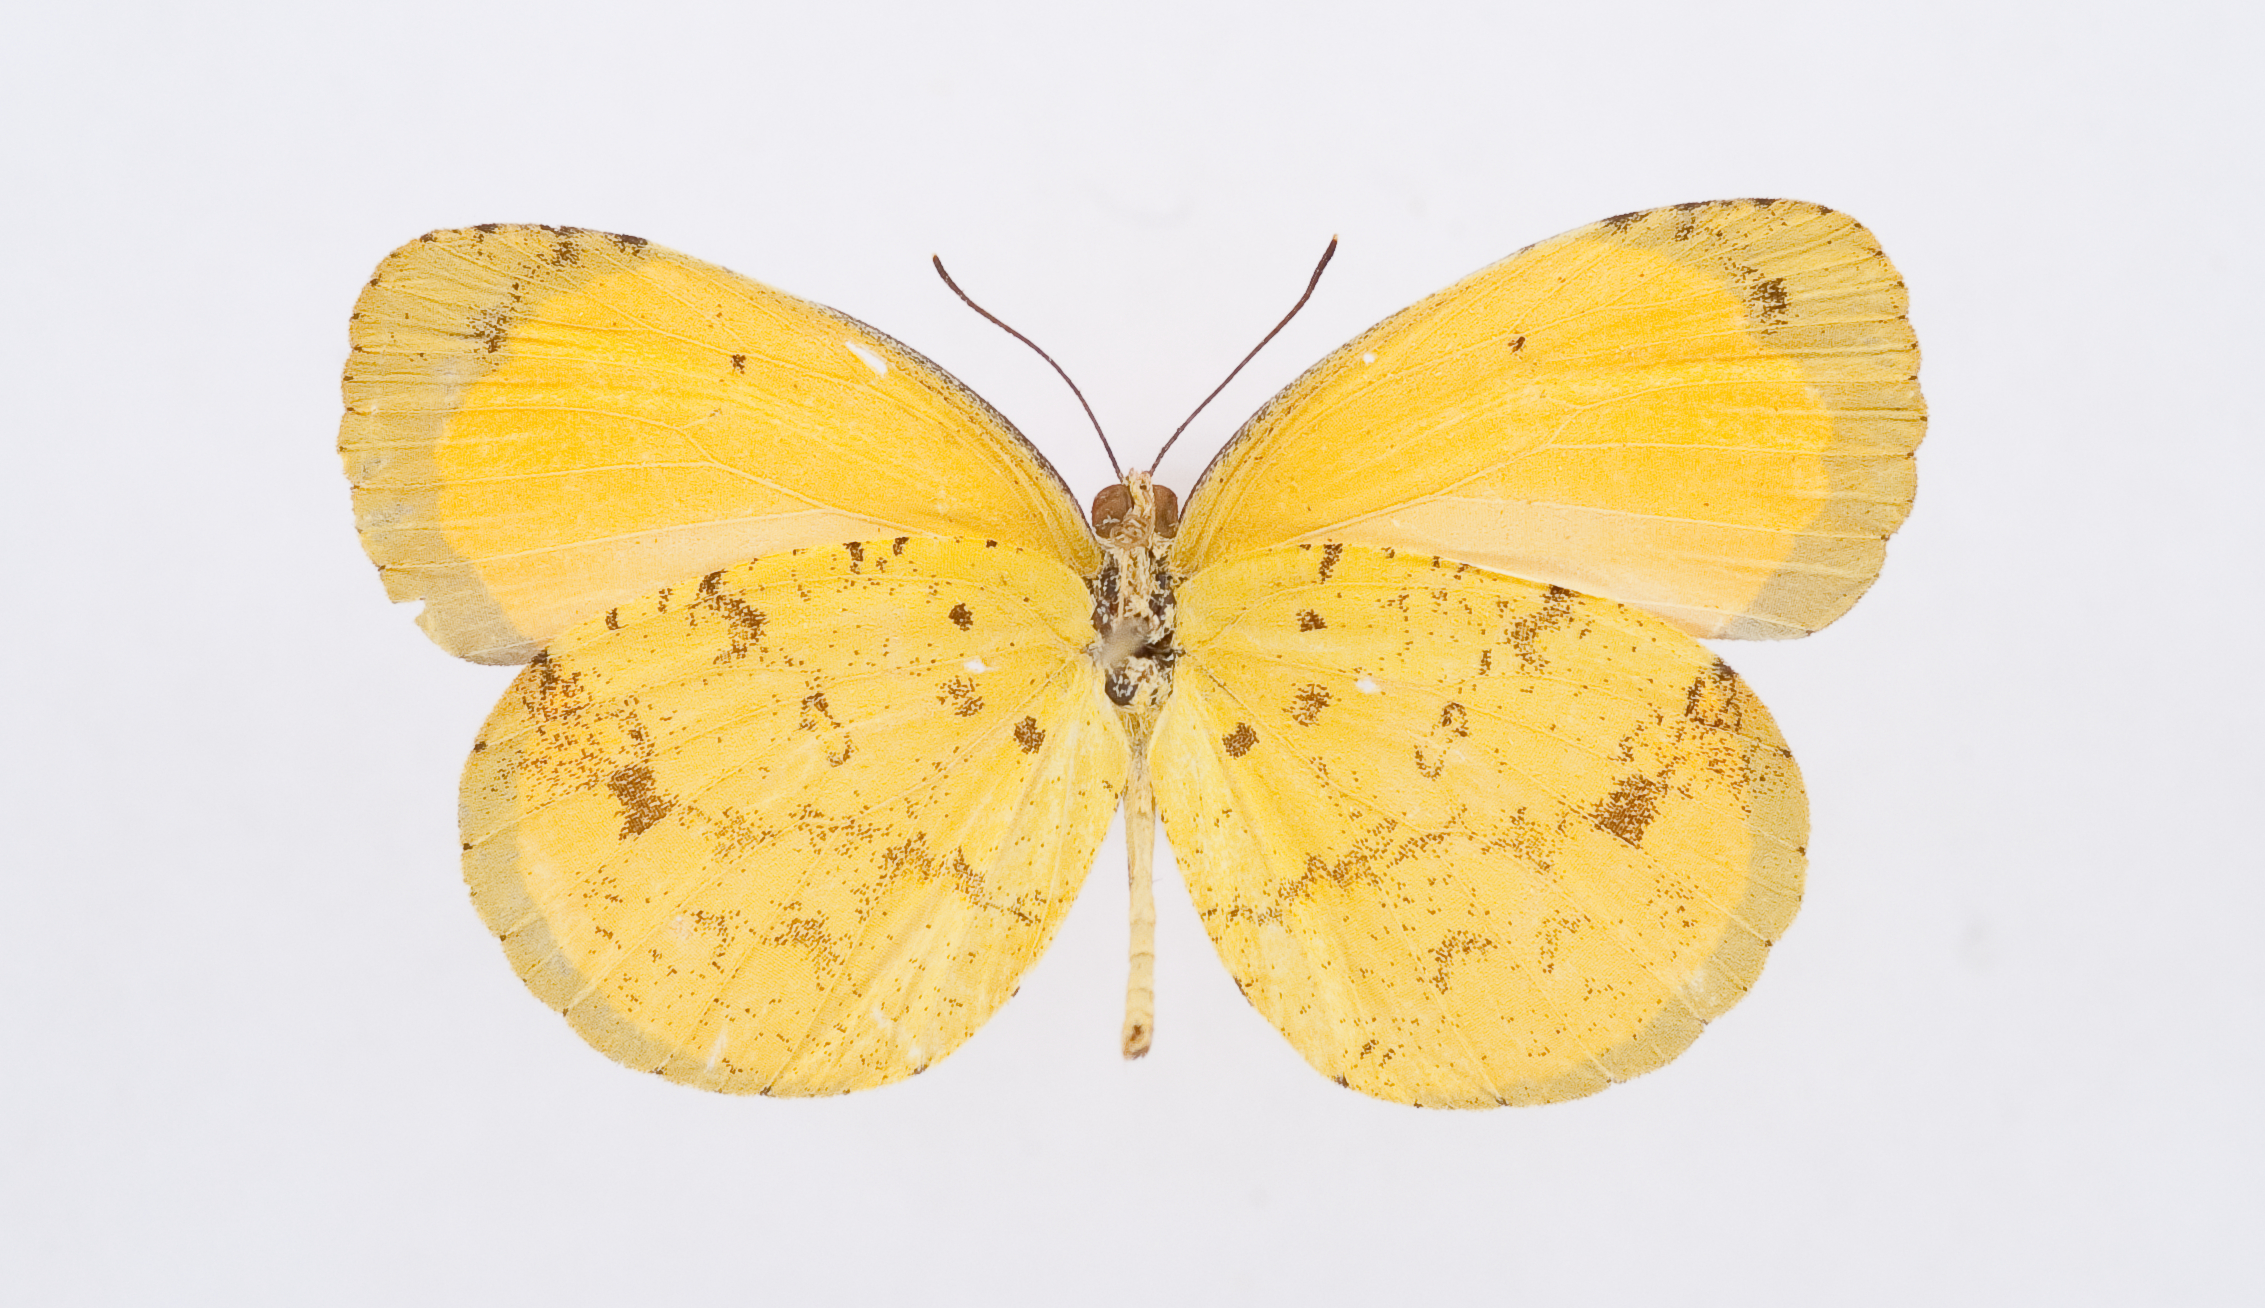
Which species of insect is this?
Pyrisitia pyro
